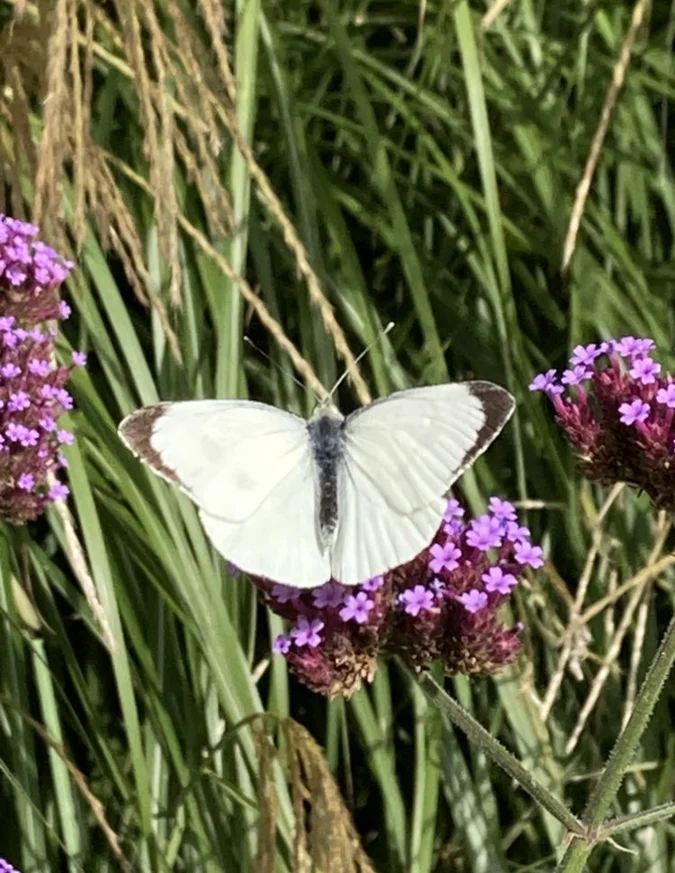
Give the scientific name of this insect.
Pieris brassicae
